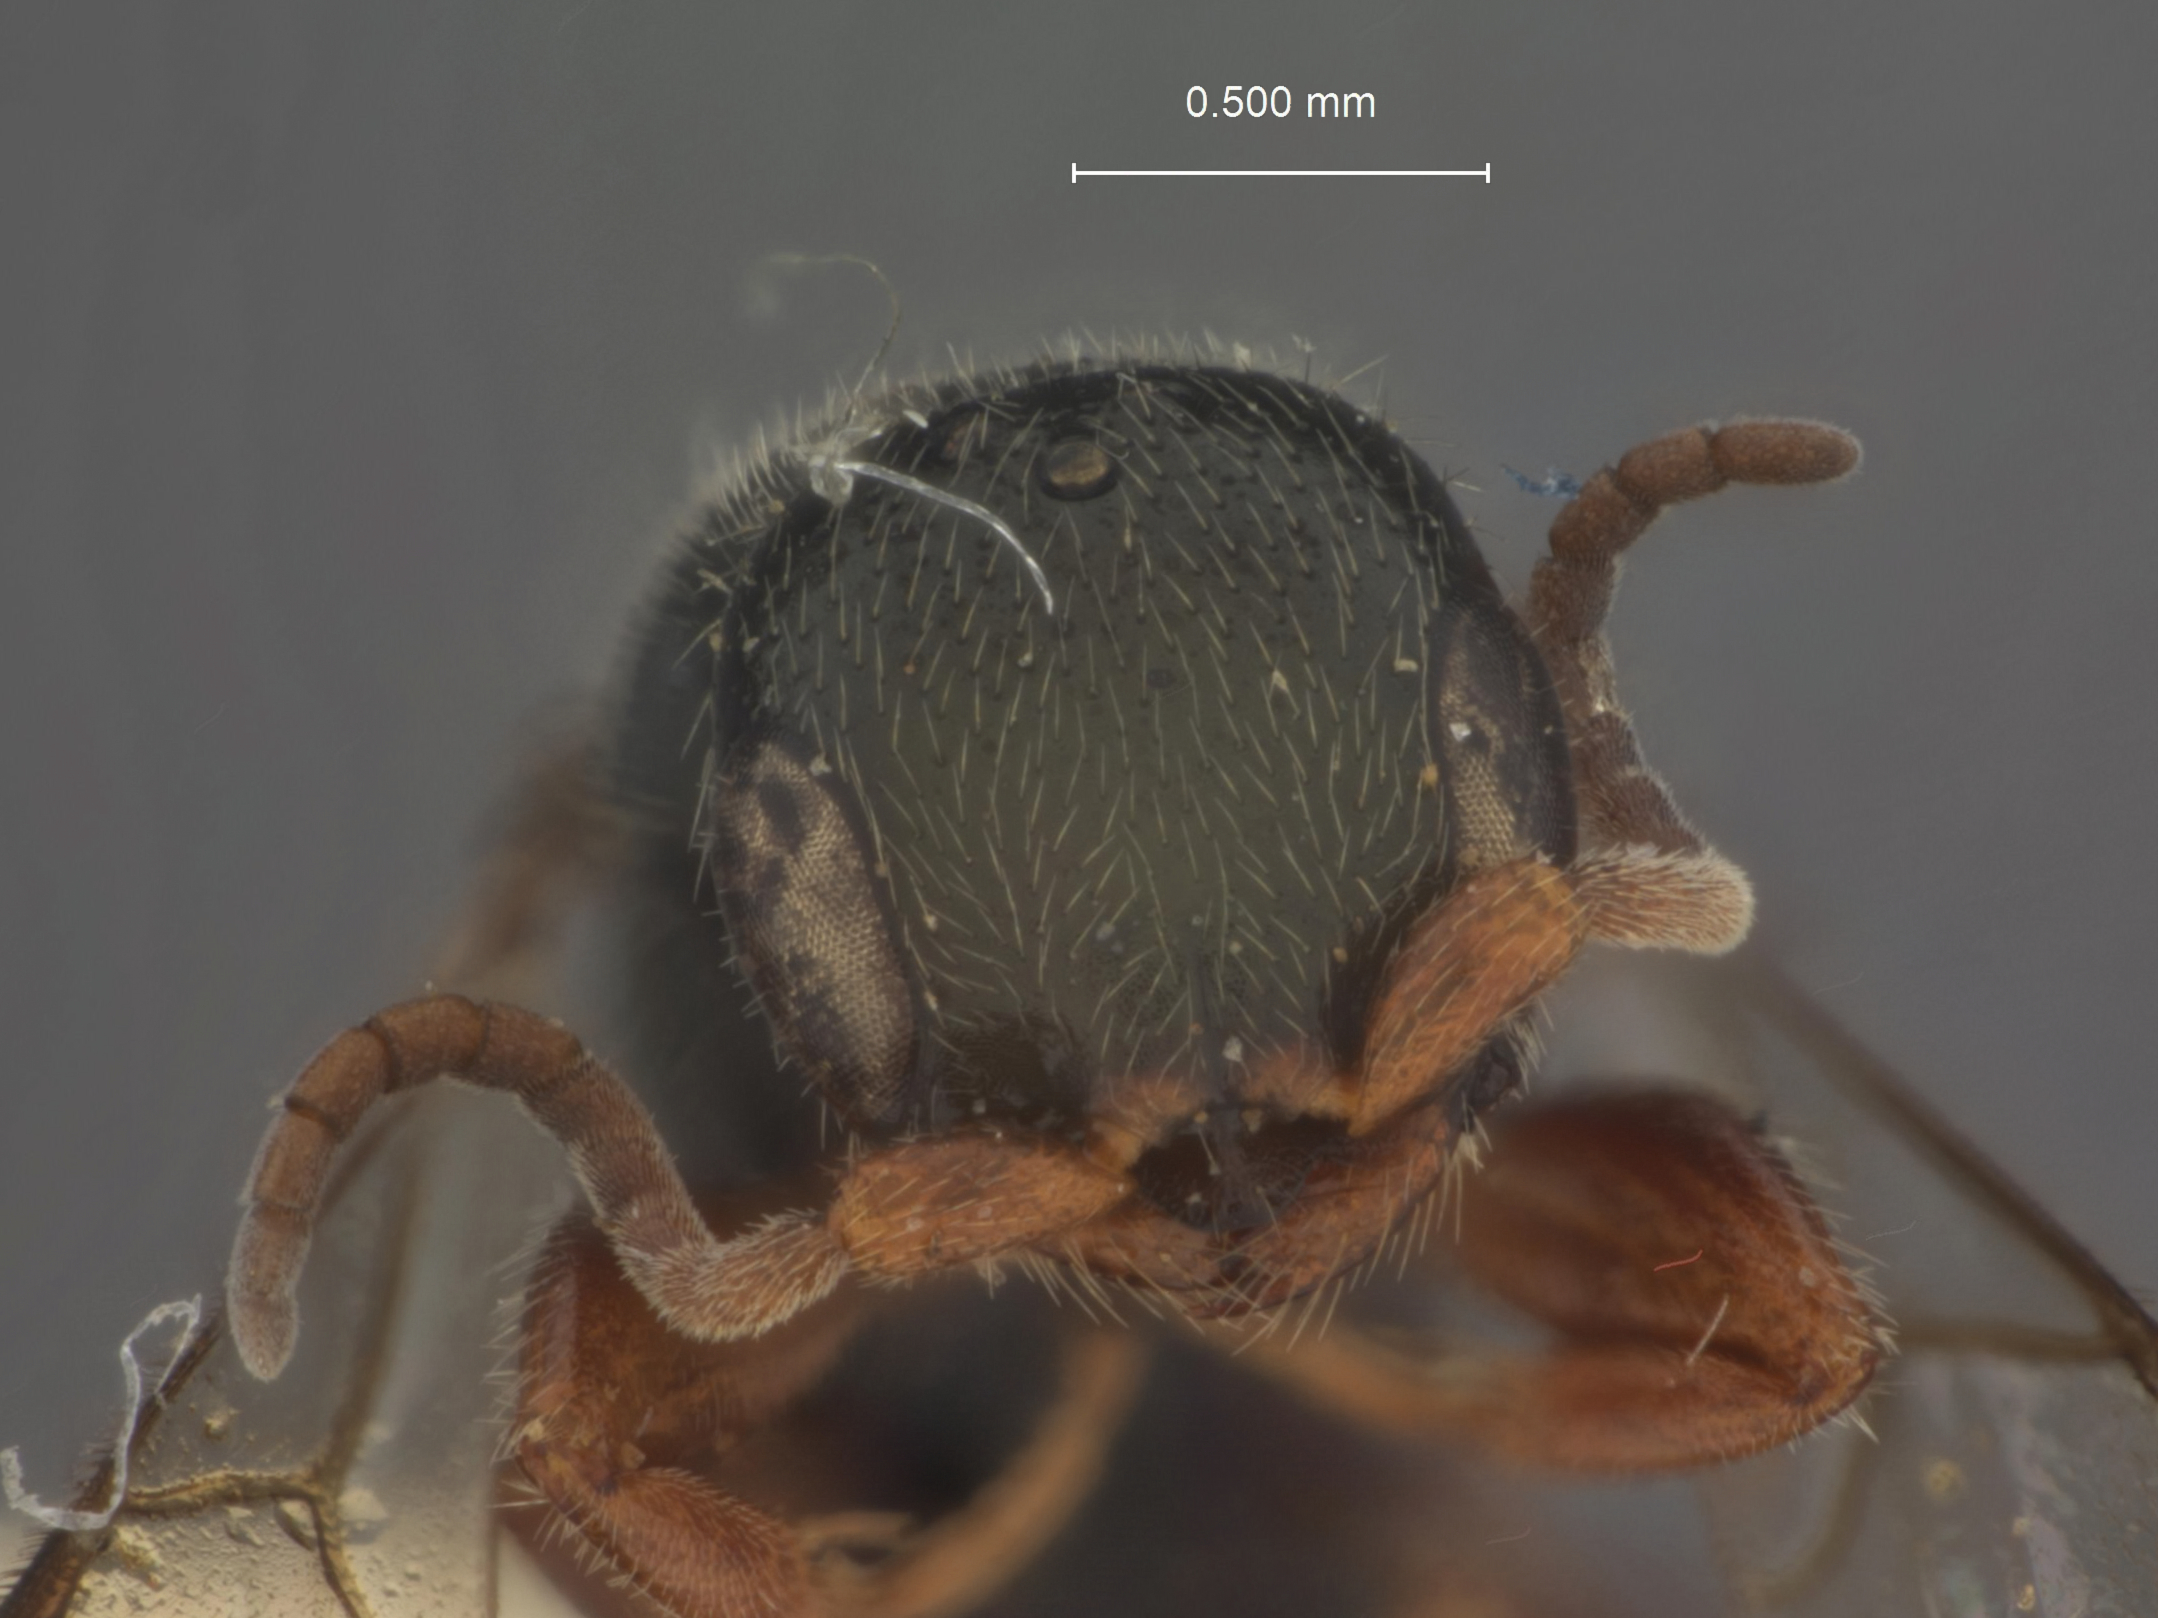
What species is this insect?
Epyris corticenus
